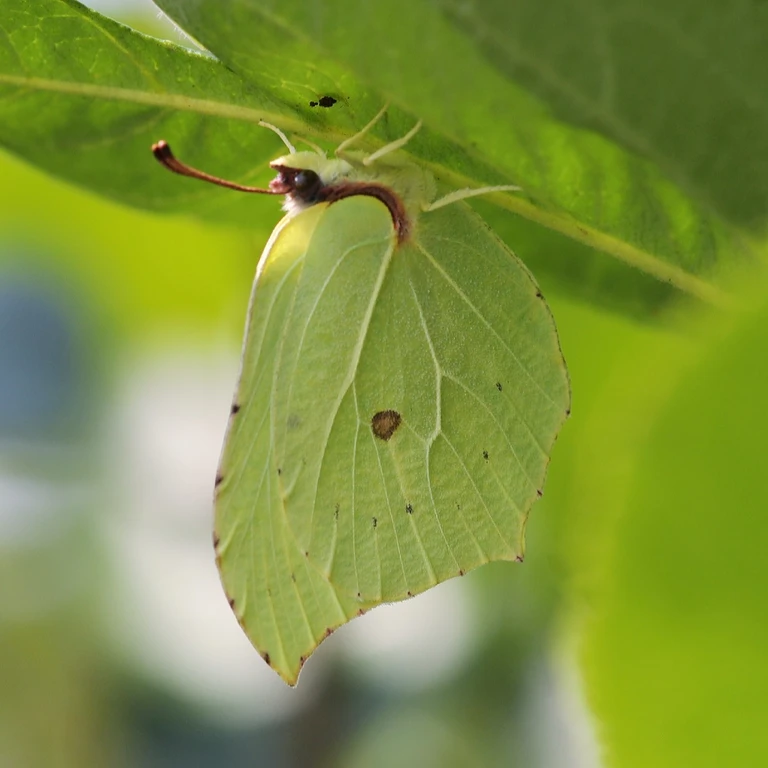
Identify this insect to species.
Gonepteryx rhamni
